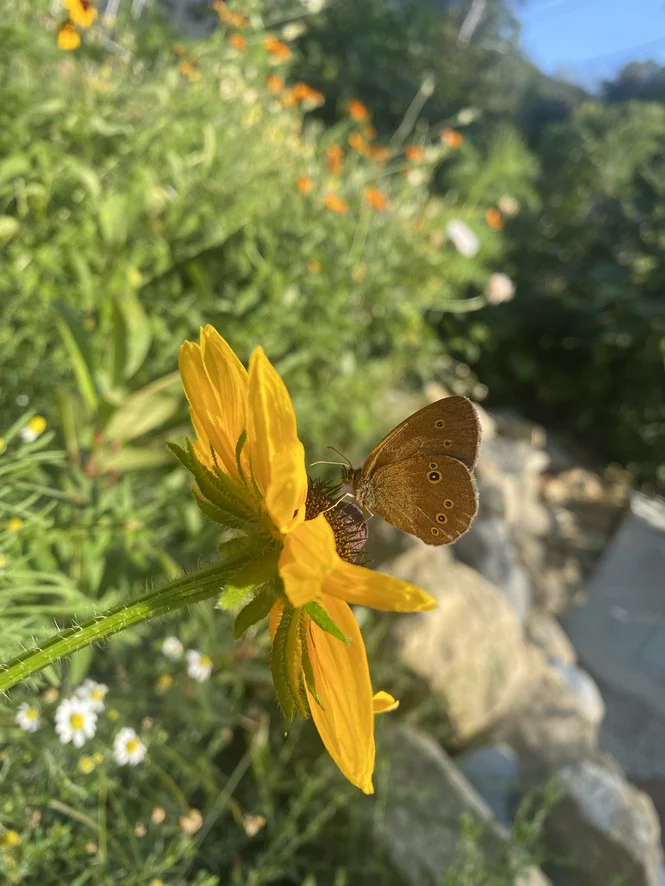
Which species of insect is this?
Aphantopus hyperantus
